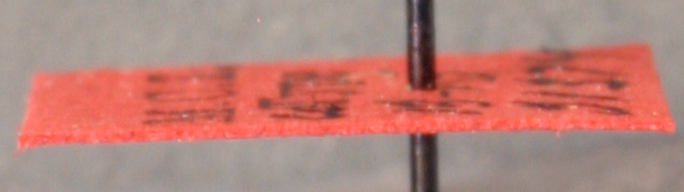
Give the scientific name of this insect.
Tapinoma fulvum
